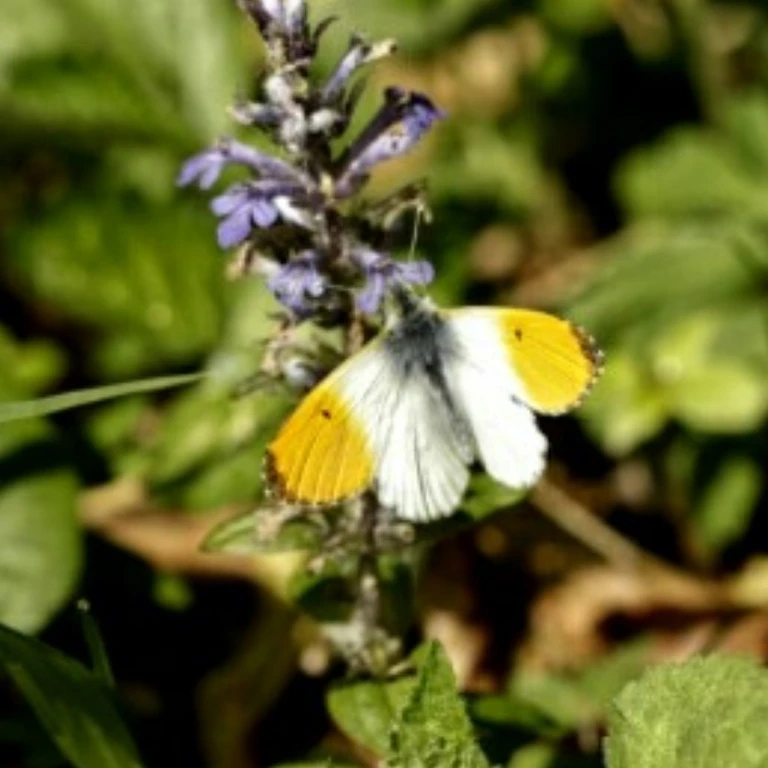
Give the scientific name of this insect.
Anthocharis cardamines
